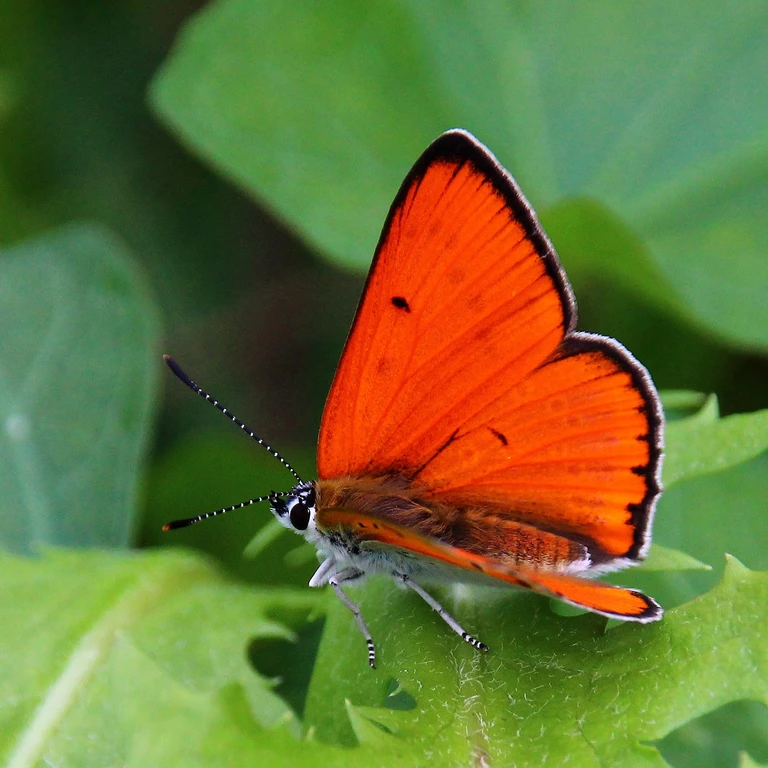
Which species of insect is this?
Lycaena dispar
